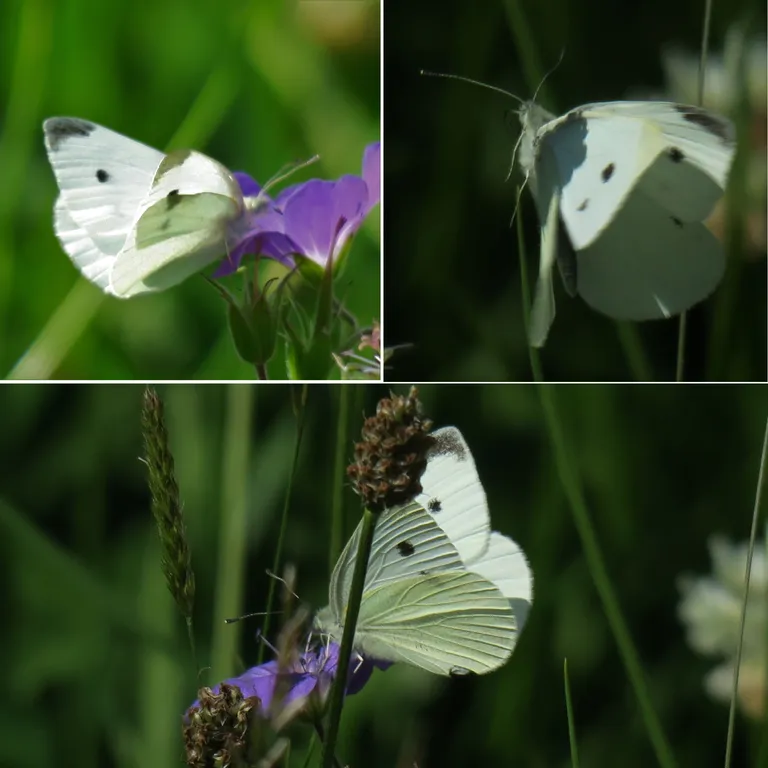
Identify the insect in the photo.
Pieris rapae
